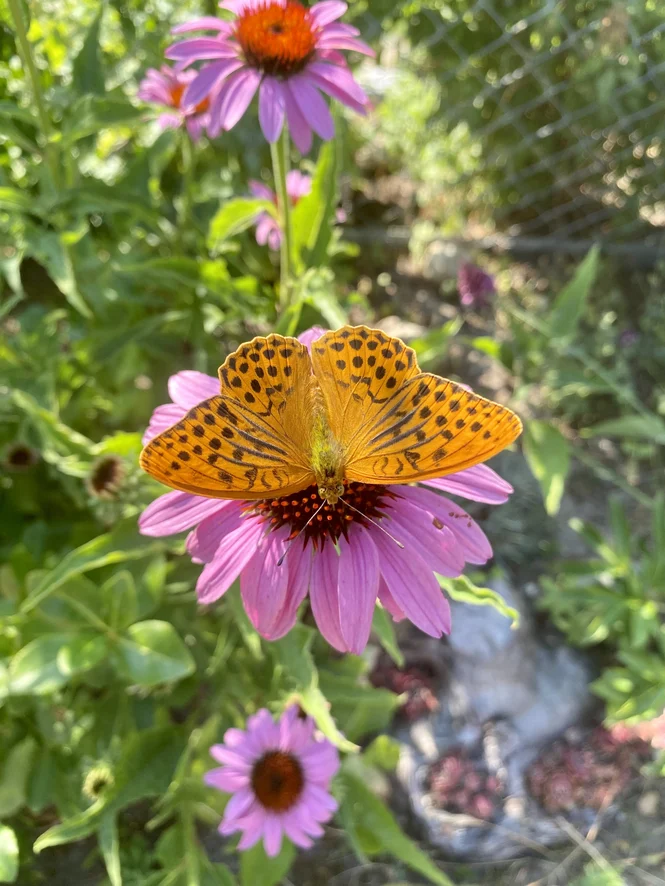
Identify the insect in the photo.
Argynnis paphia
